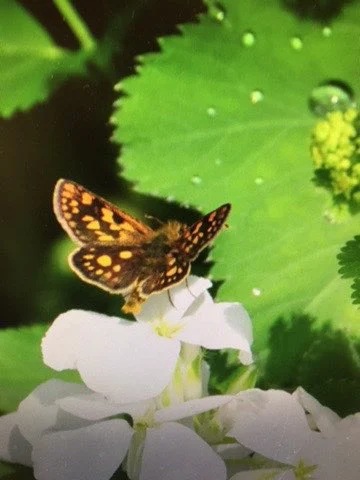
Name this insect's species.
Carterocephalus palaemon
